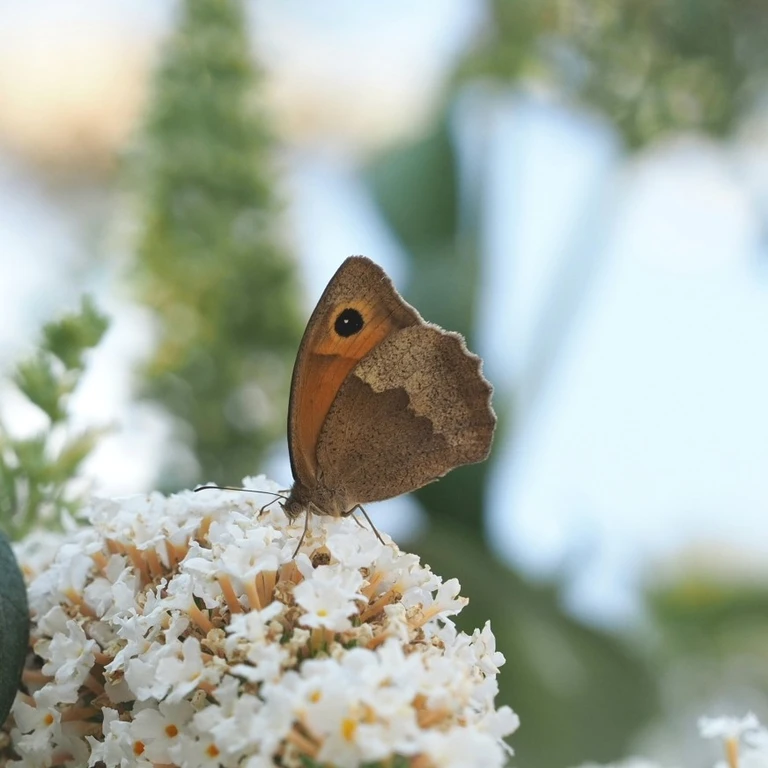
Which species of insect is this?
Maniola jurtina
